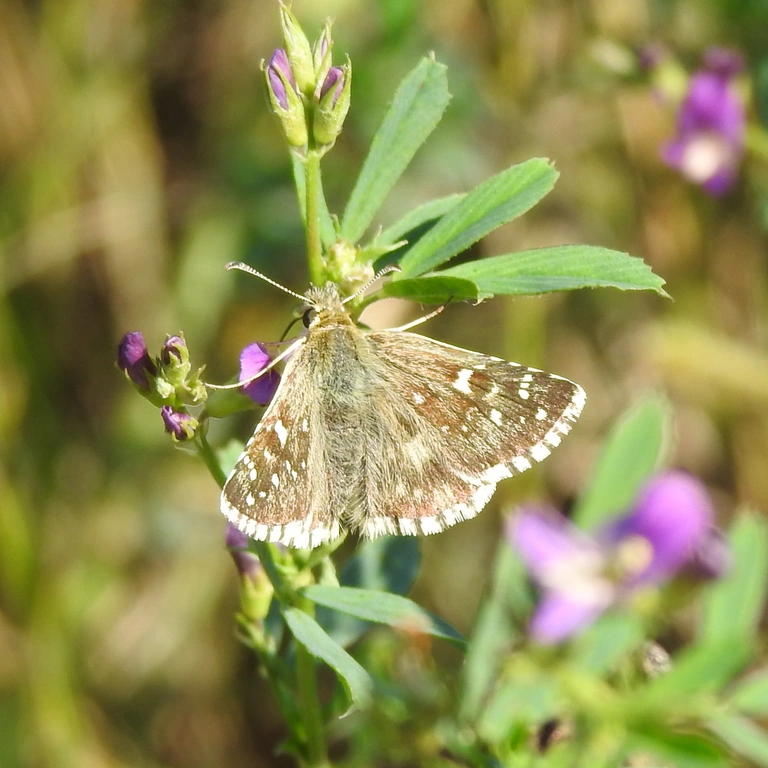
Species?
Pyrgus armoricanus
